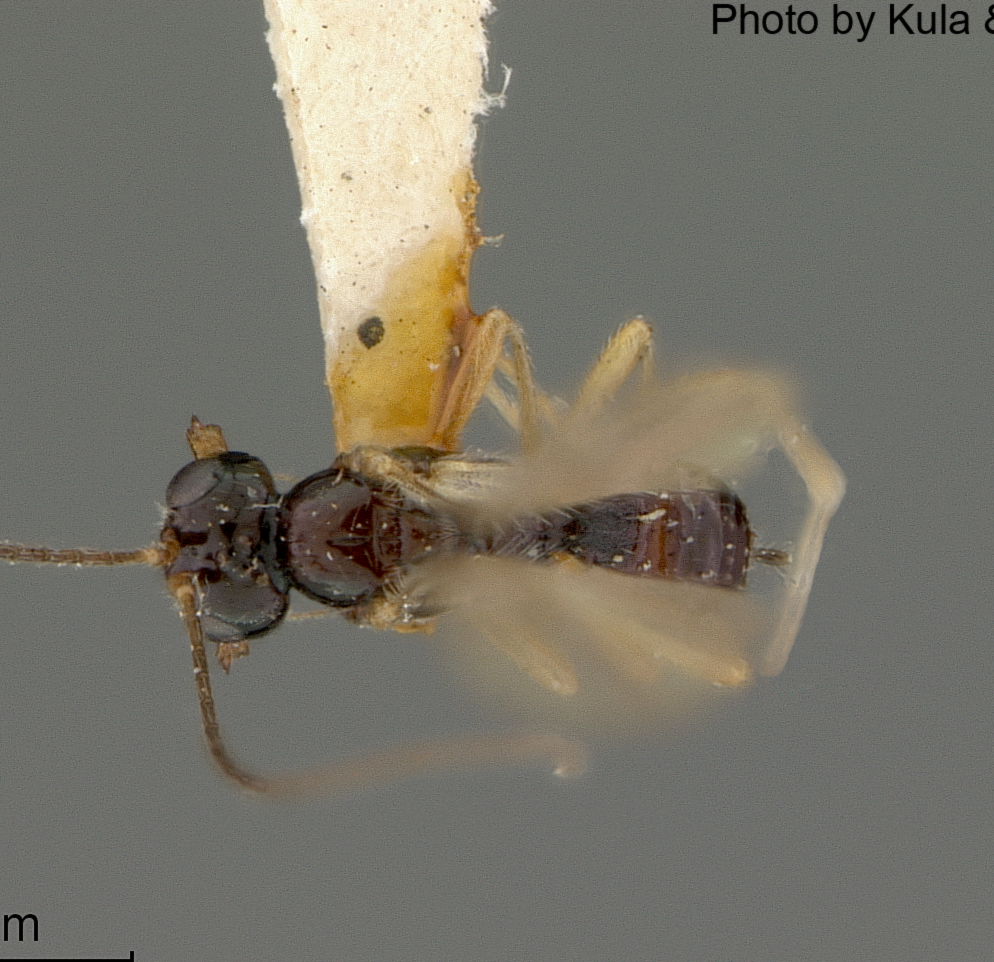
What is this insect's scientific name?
Dacnusa scaptomyzae
